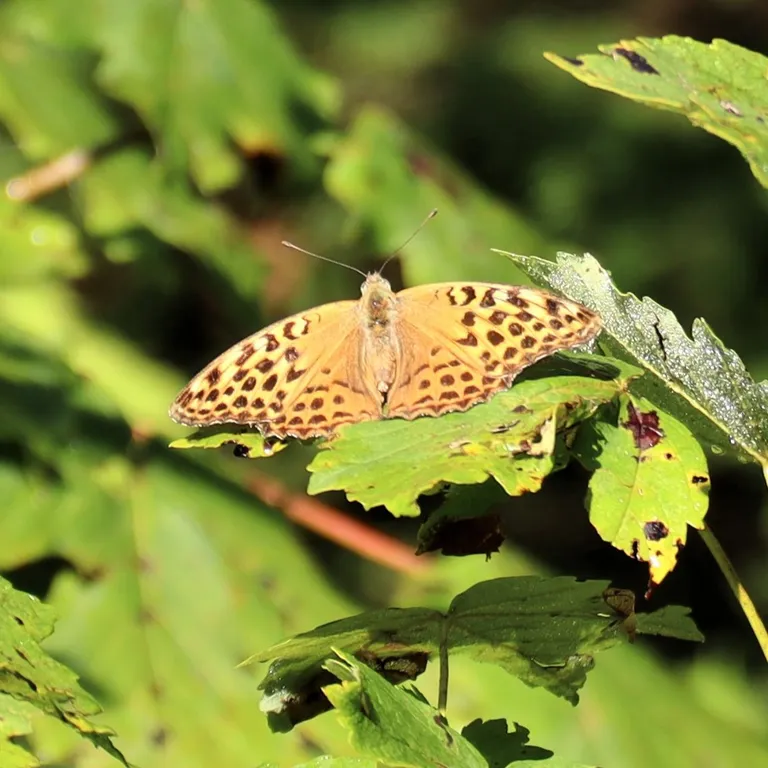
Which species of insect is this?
Argynnis paphia
